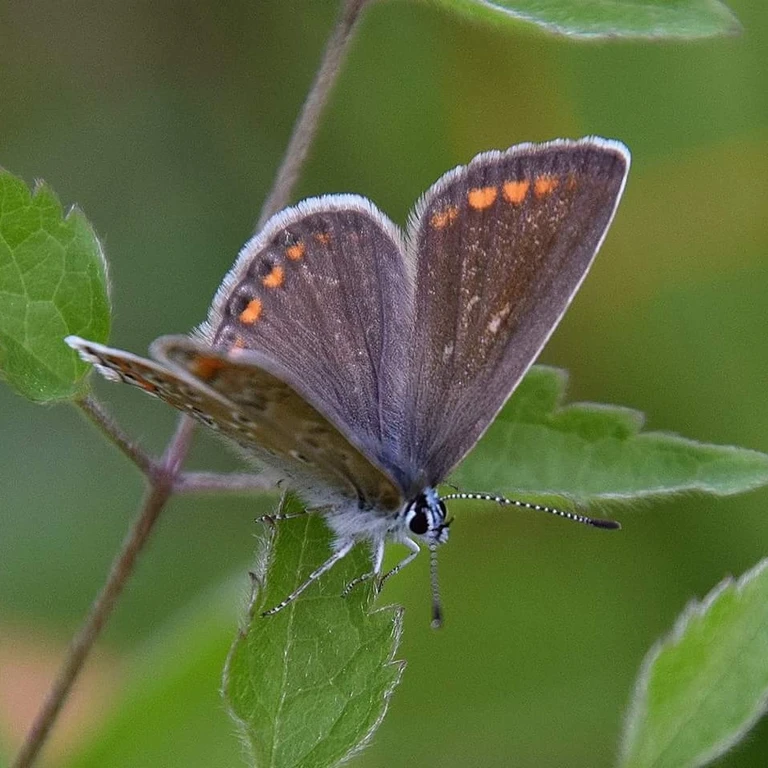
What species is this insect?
Polyommatus icarus
